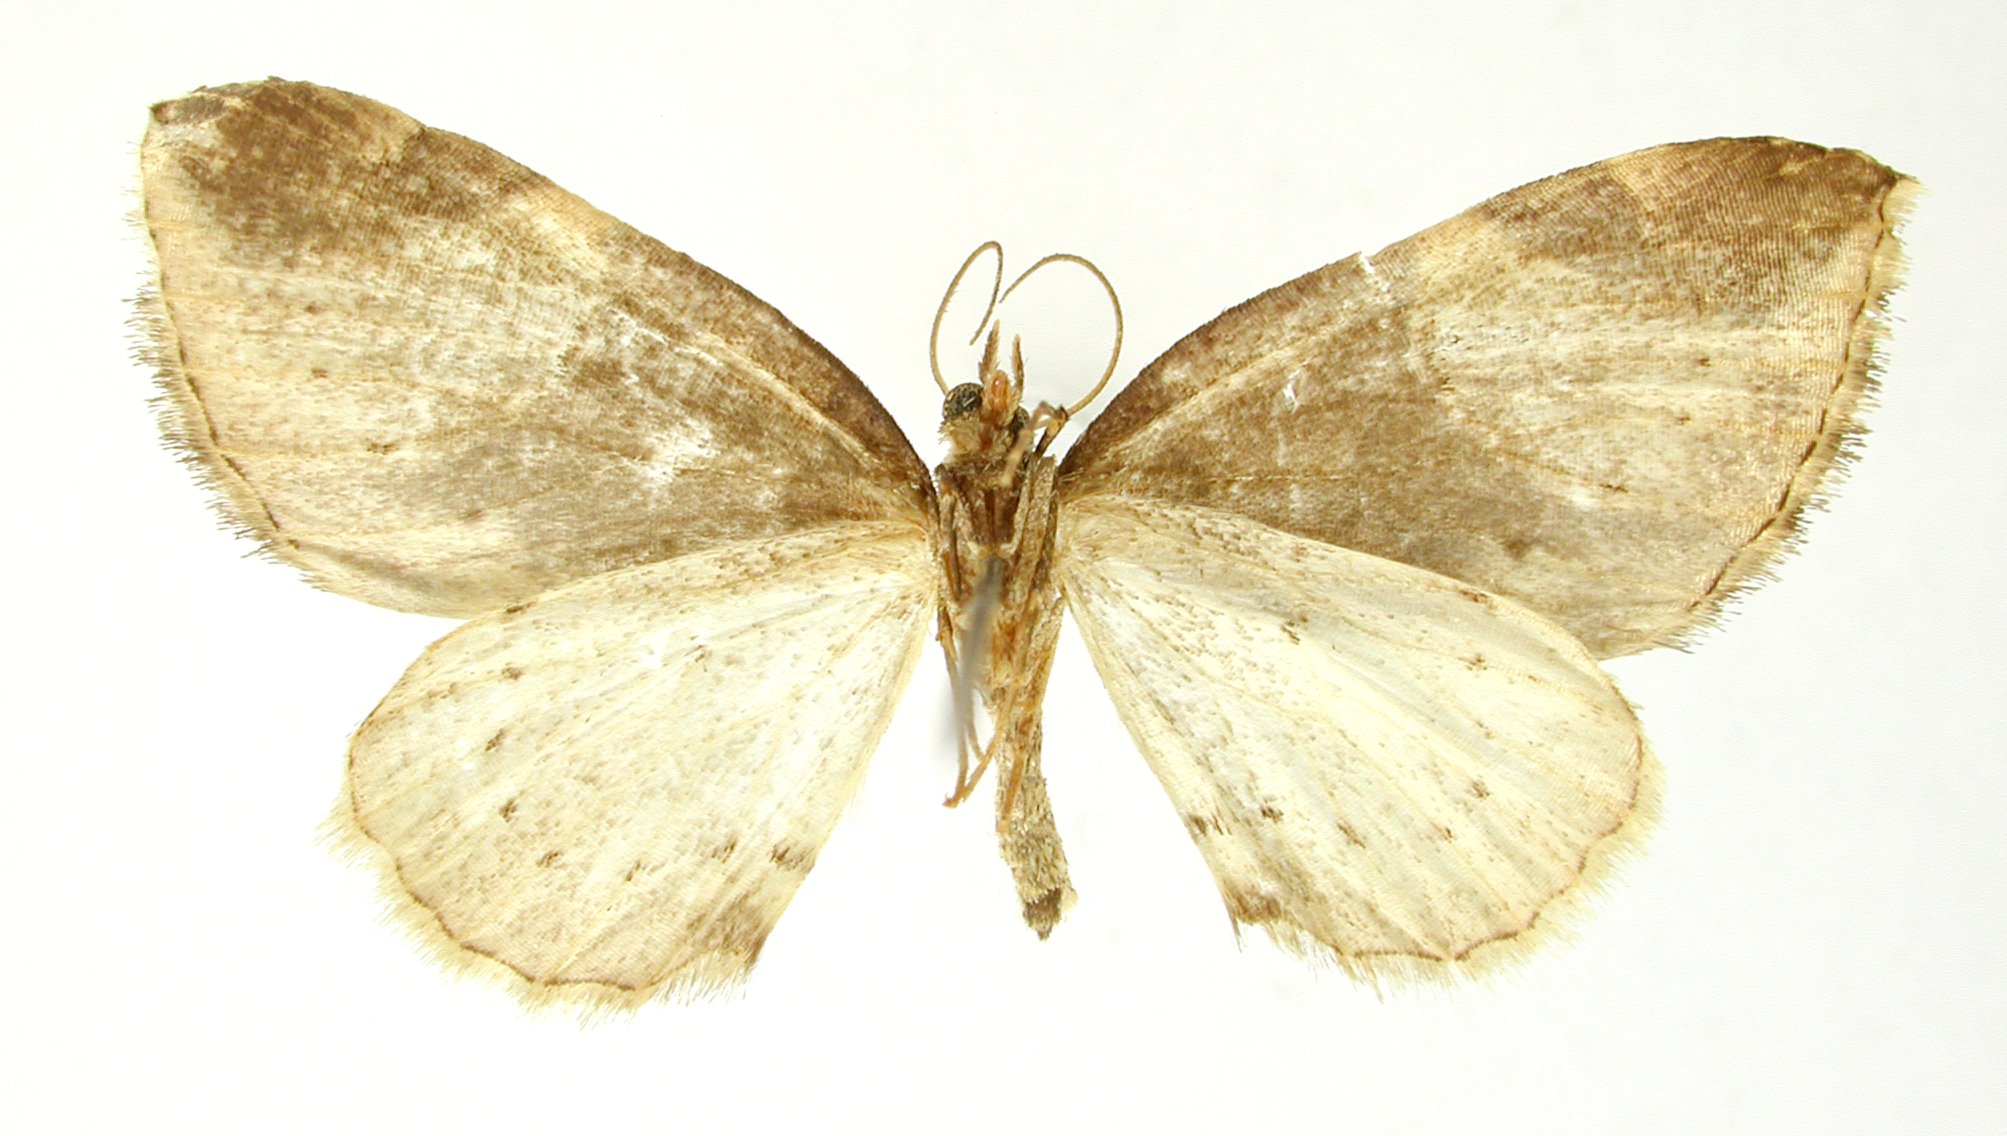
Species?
Perizoma fractifascia
